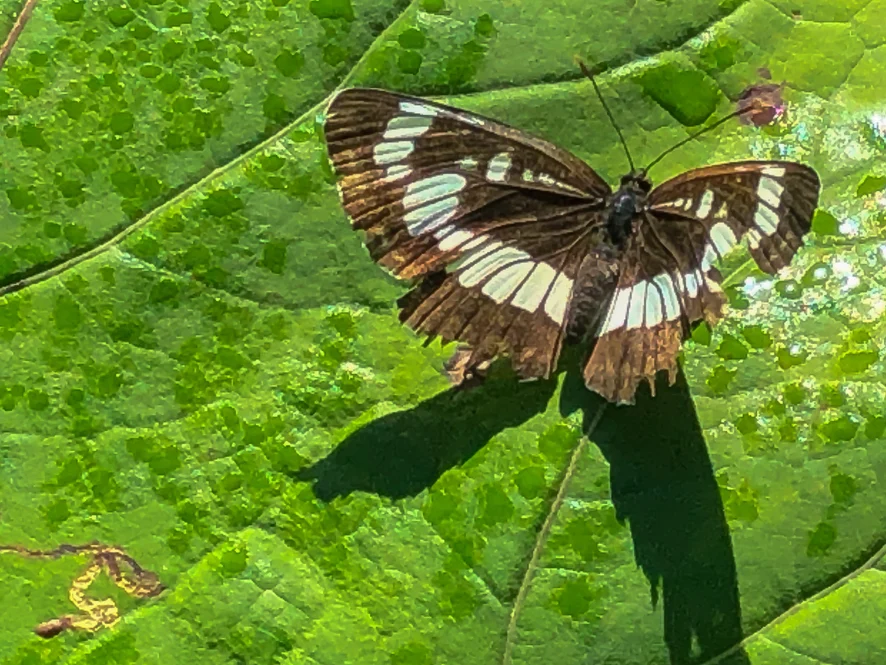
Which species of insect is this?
Neptis rivularis
